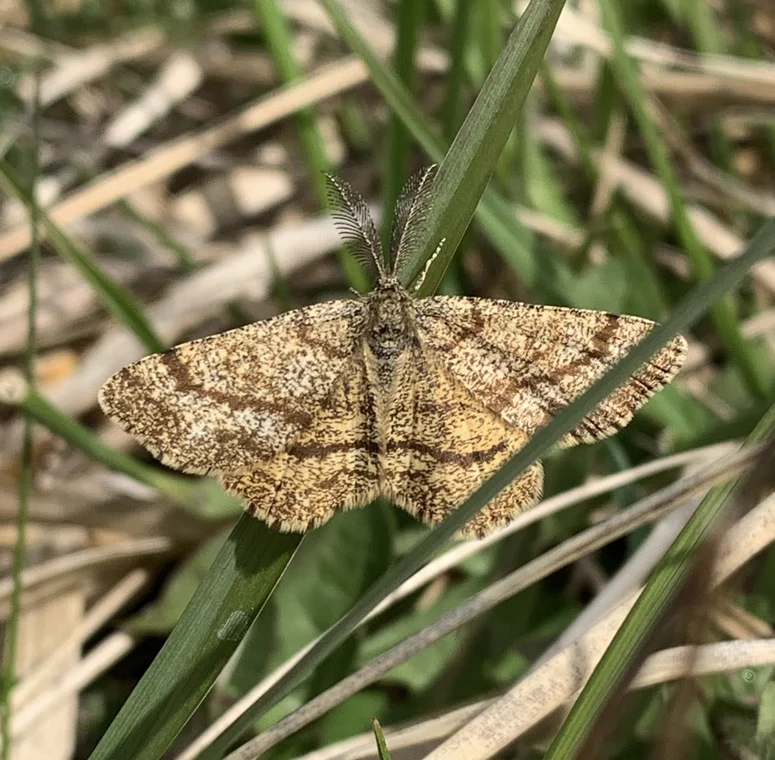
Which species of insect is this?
Ematurga atomaria
